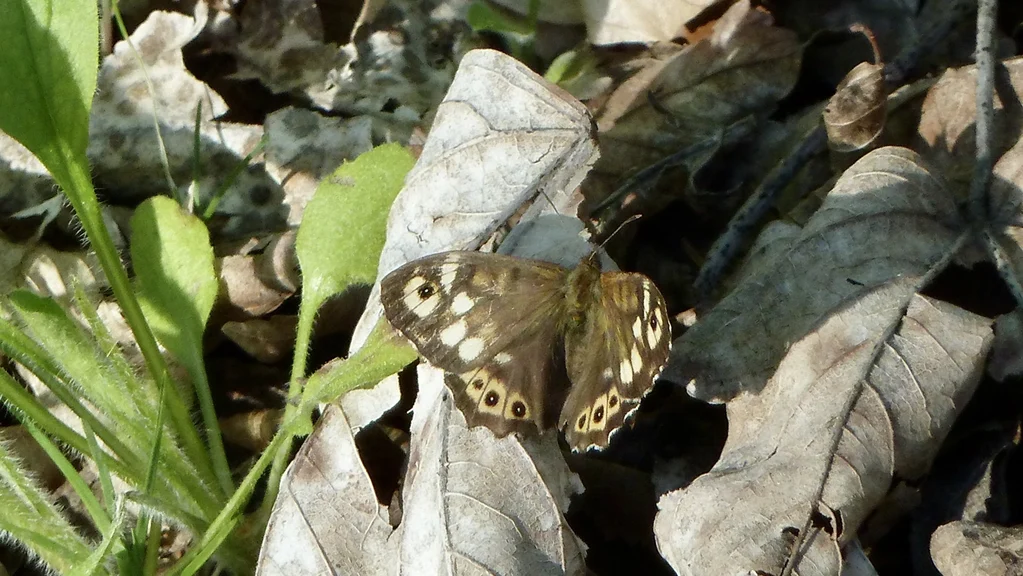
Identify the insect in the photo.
Pararge aegeria
